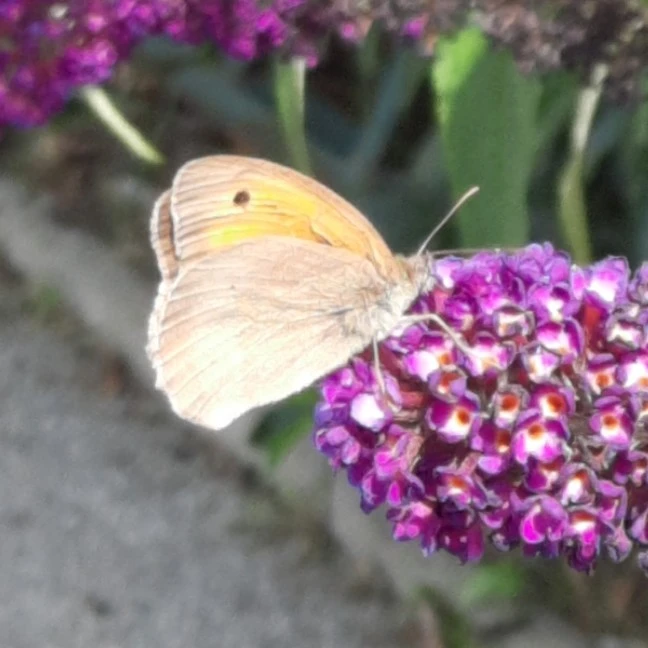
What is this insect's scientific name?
Maniola jurtina
